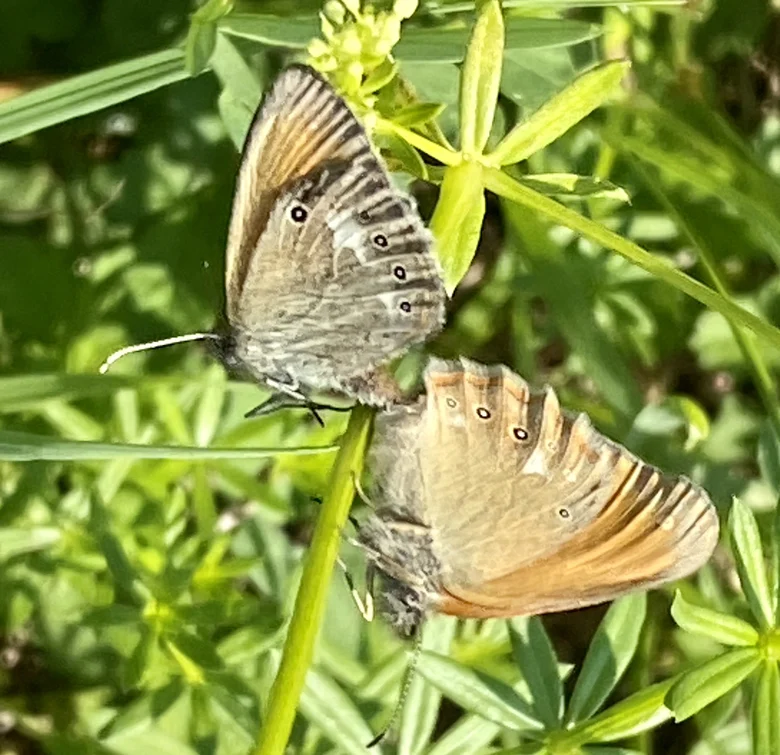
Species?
Coenonympha glycerion (also Coenonympha iphis)
